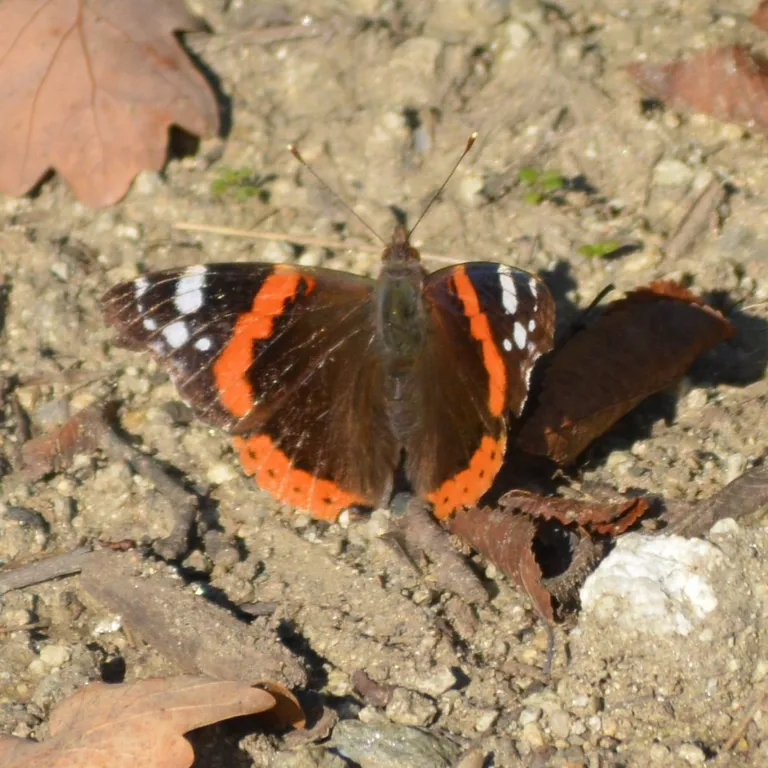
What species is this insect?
Vanessa atalanta
